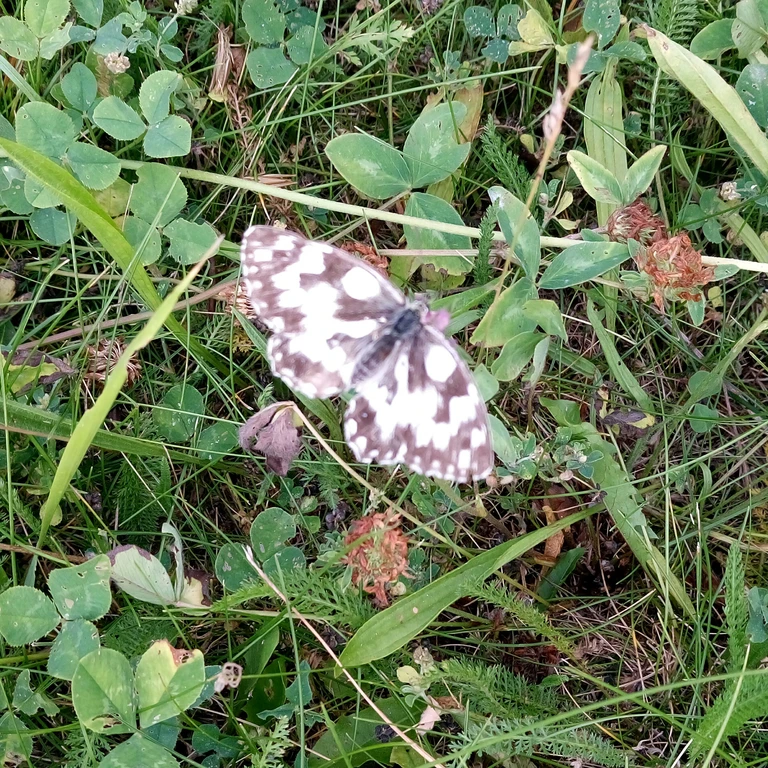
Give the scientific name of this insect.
Melanargia galathea
